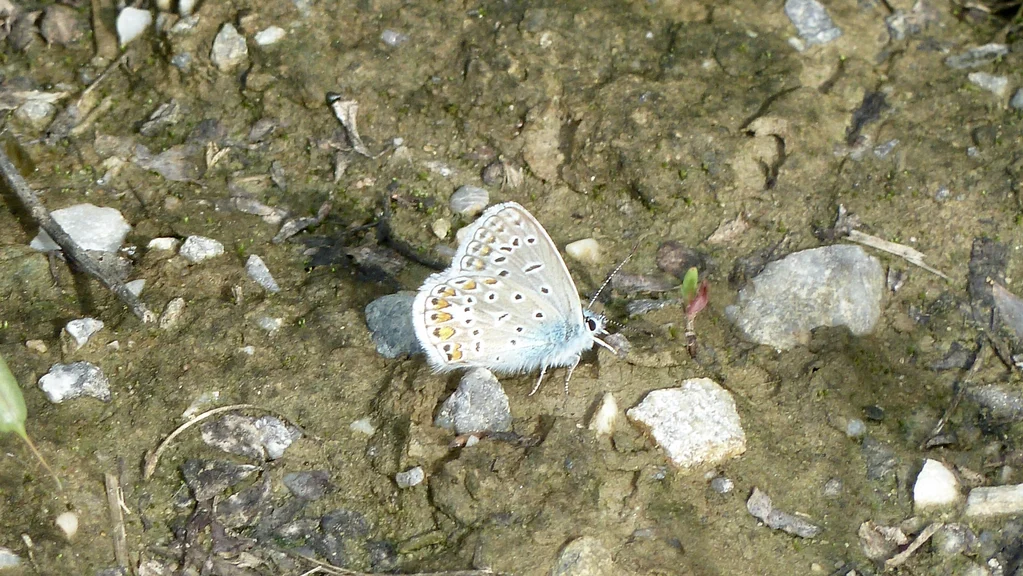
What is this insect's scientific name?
Polyommatus icarus
